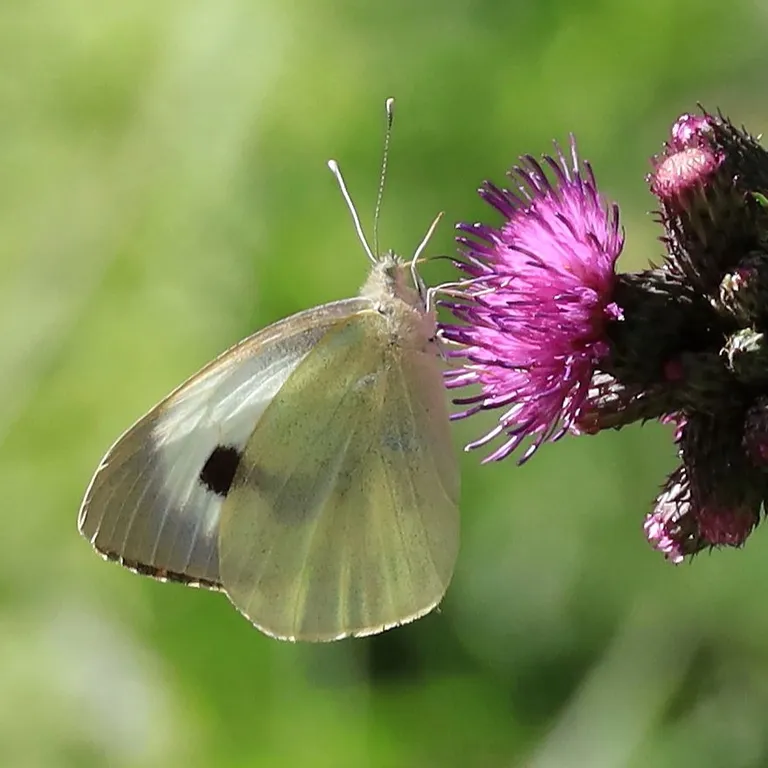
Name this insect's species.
Pieris brassicae
